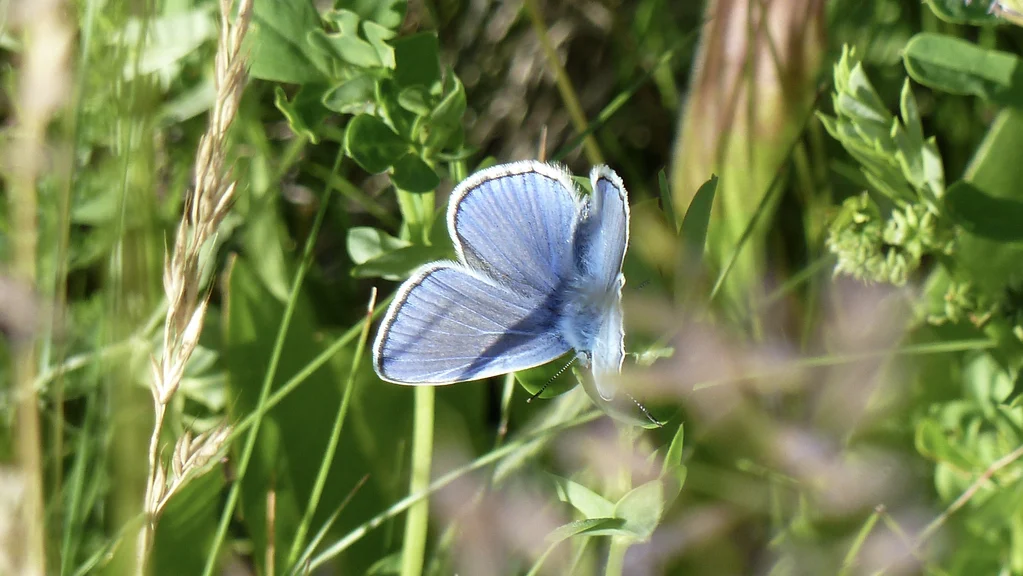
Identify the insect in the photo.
Polyommatus icarus
